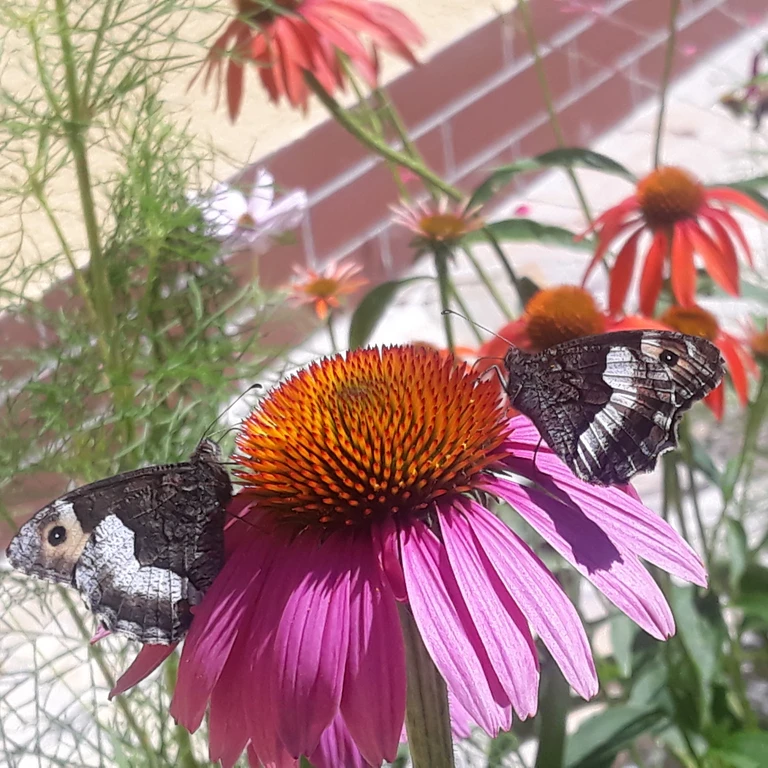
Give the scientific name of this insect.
Hipparchia alcyone
